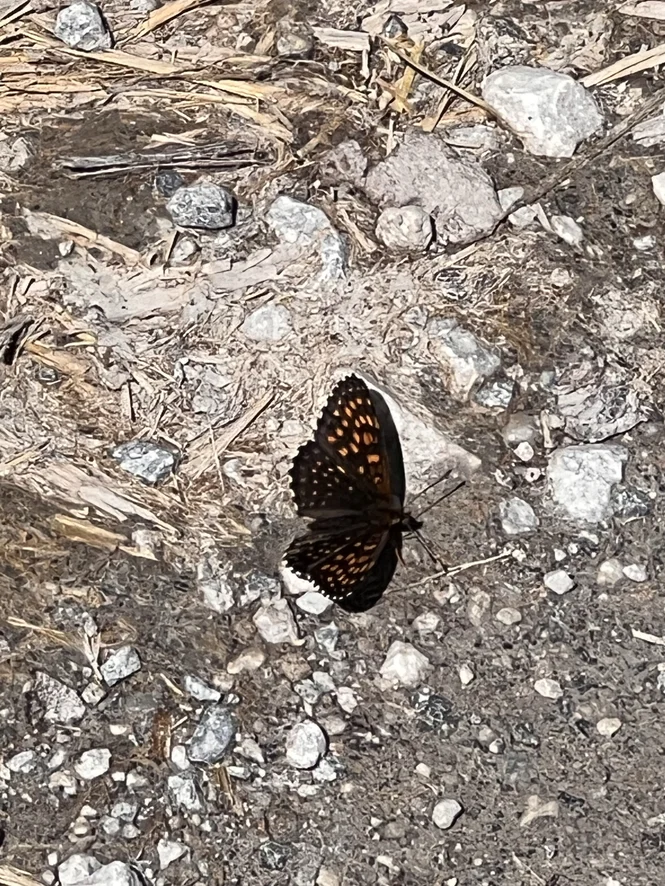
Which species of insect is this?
Melitaea diamina
